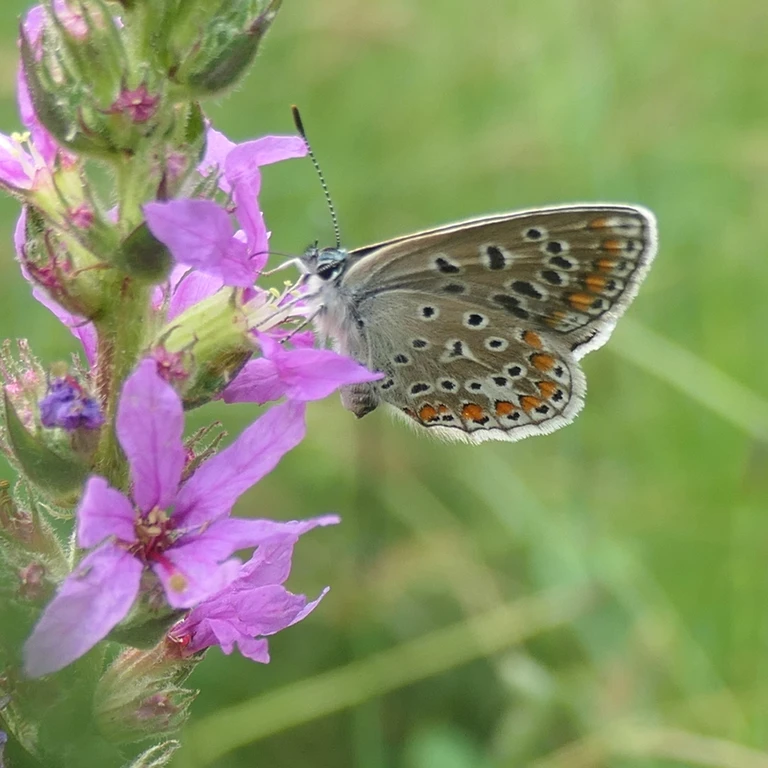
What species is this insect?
Polyommatus icarus
